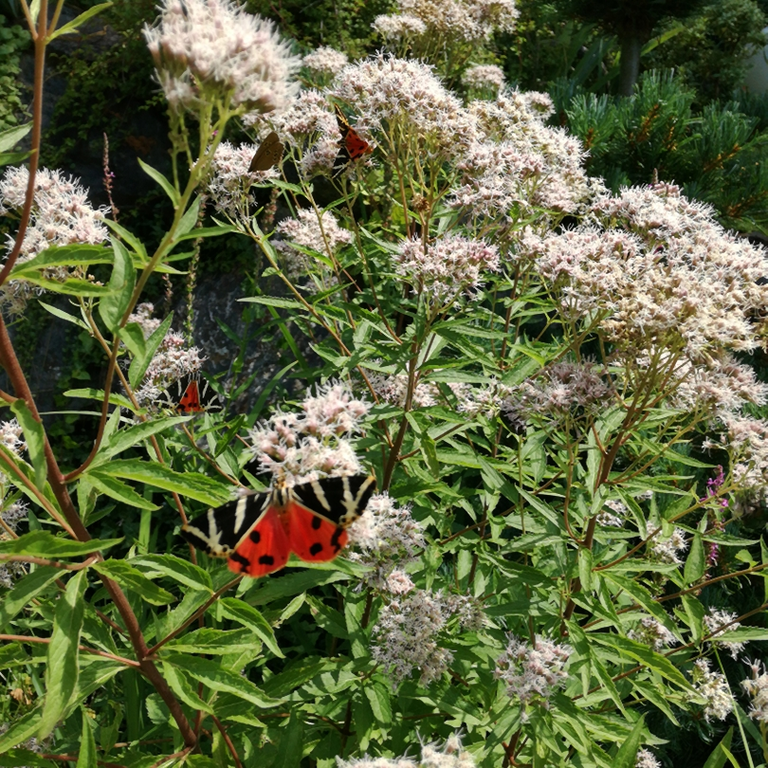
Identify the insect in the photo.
Euplagia quadripunctaria
